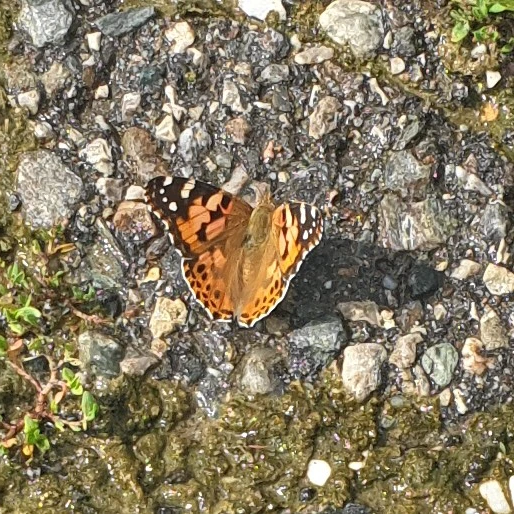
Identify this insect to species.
Vanessa cardui
